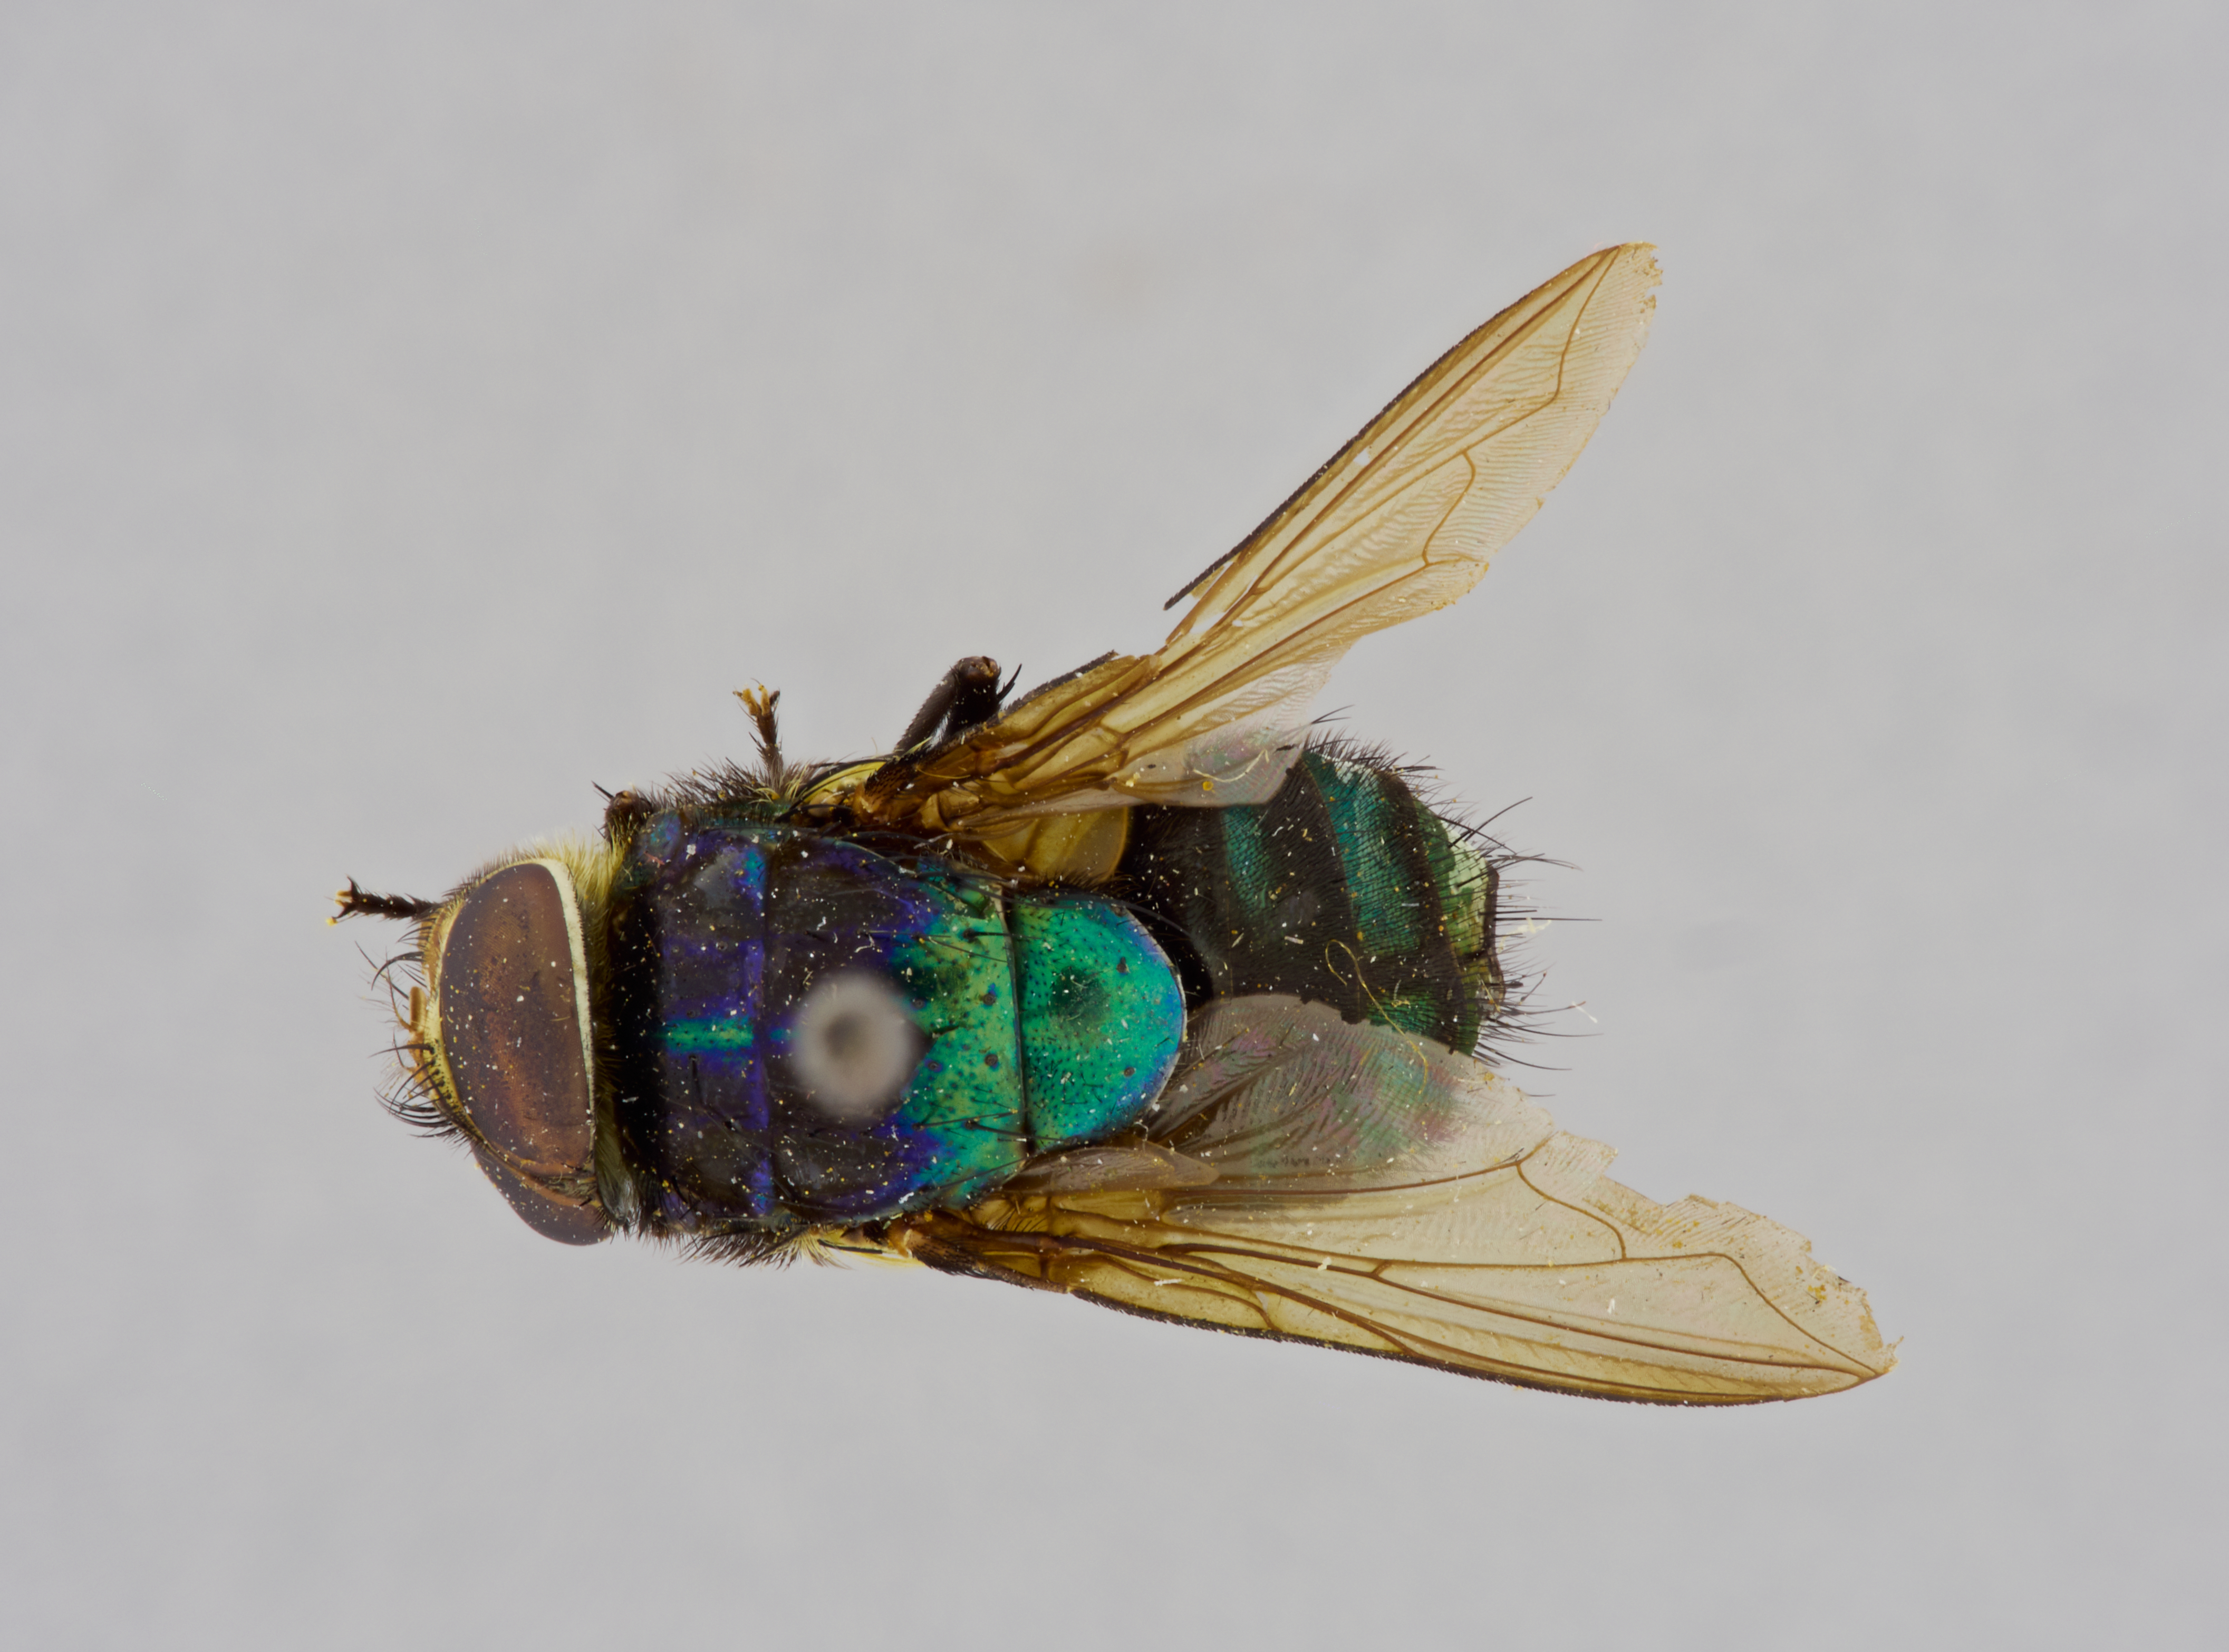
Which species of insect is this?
Isomyia discalis
